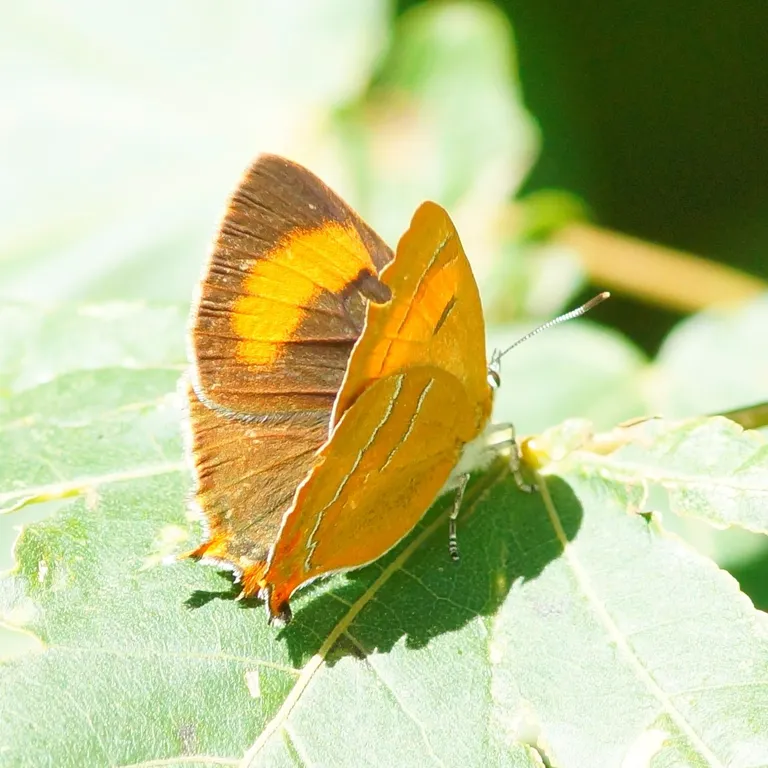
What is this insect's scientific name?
Thecla betulae
